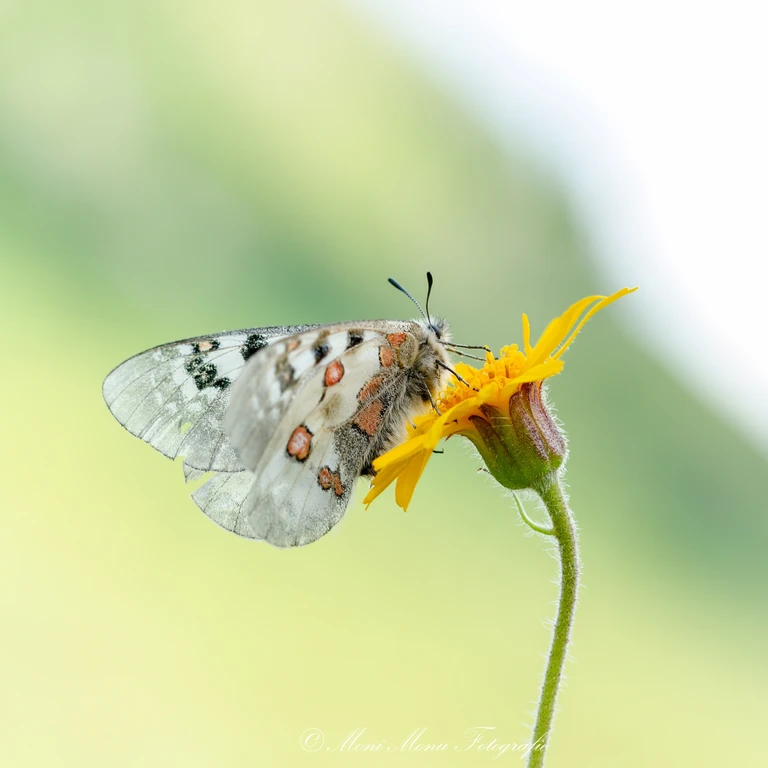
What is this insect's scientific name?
Parnassius phoebus
